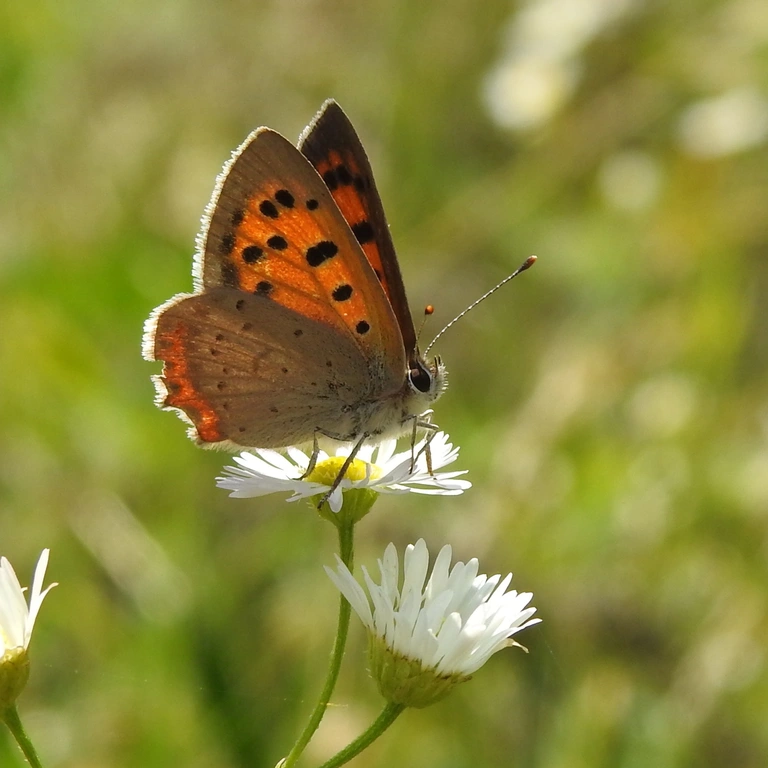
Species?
Lycaena phlaeas
